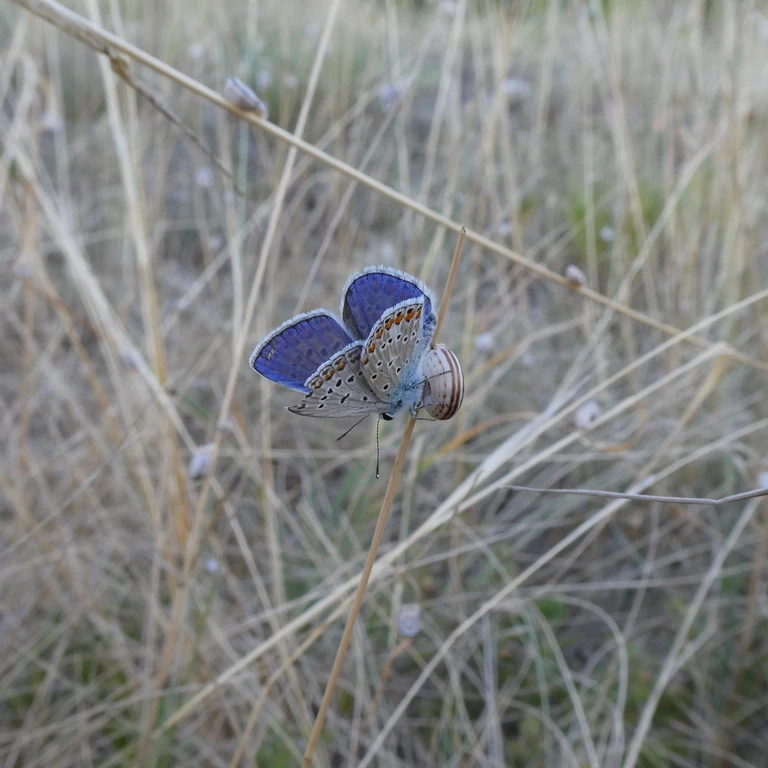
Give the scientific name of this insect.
Polyommatus icarus
